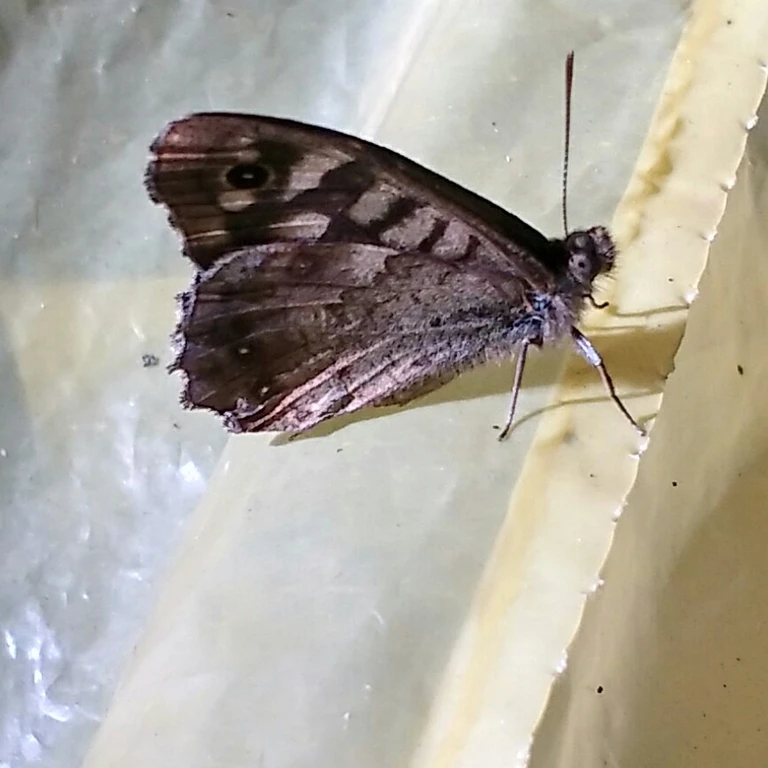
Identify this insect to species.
Pararge aegeria
